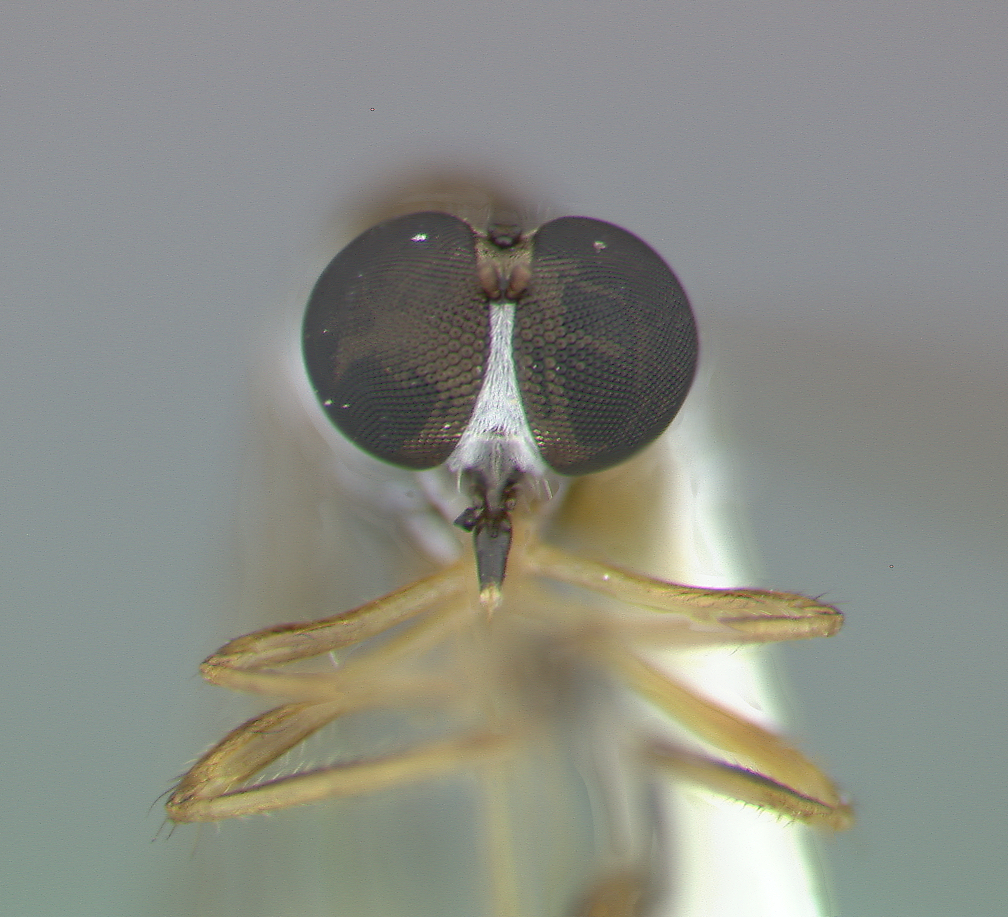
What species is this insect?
Beameromyia vulgaris
